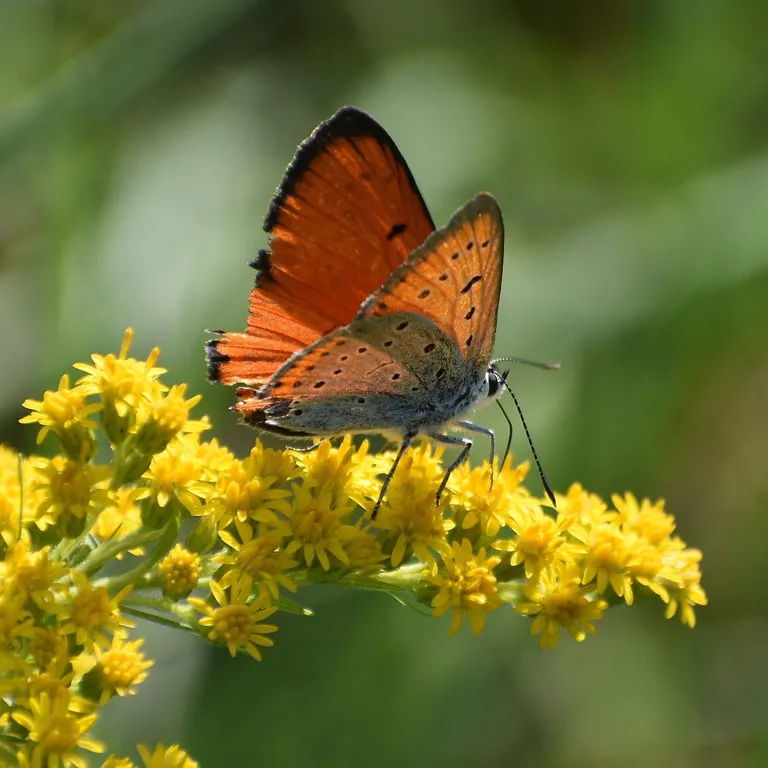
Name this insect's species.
Lycaena dispar
